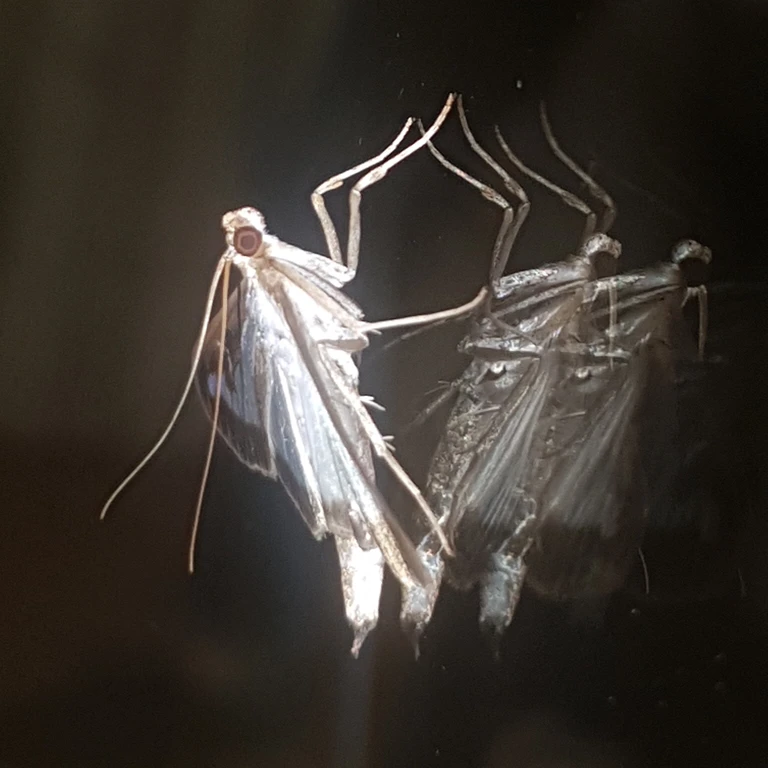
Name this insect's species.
Cydalima perspectalis
